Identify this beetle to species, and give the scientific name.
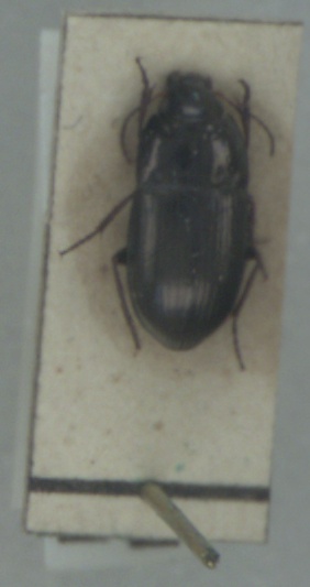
Amara communis
